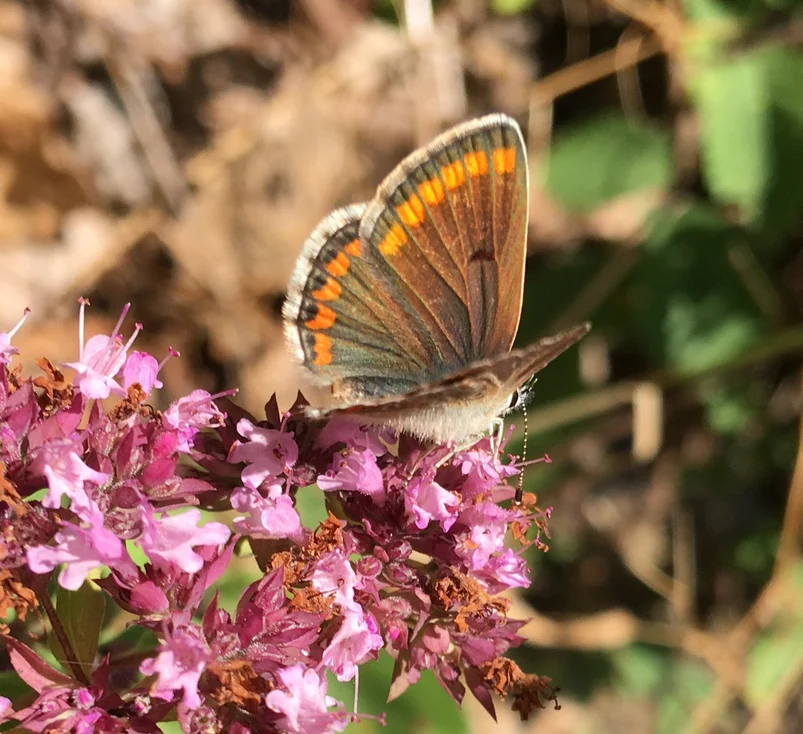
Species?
Aricia agestis/artaxerxes
